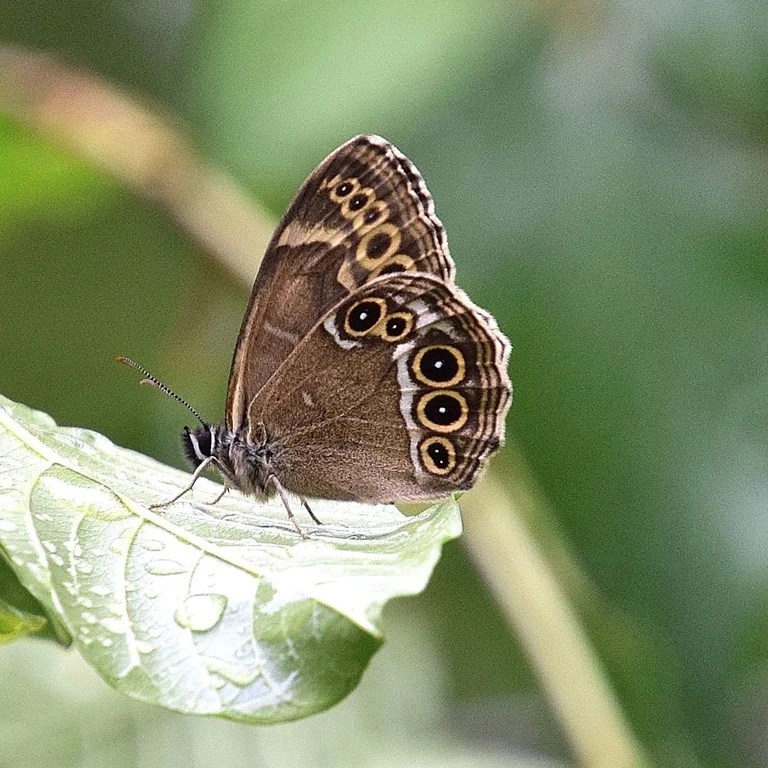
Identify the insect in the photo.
Lopinga achine (also Pararge achine)
